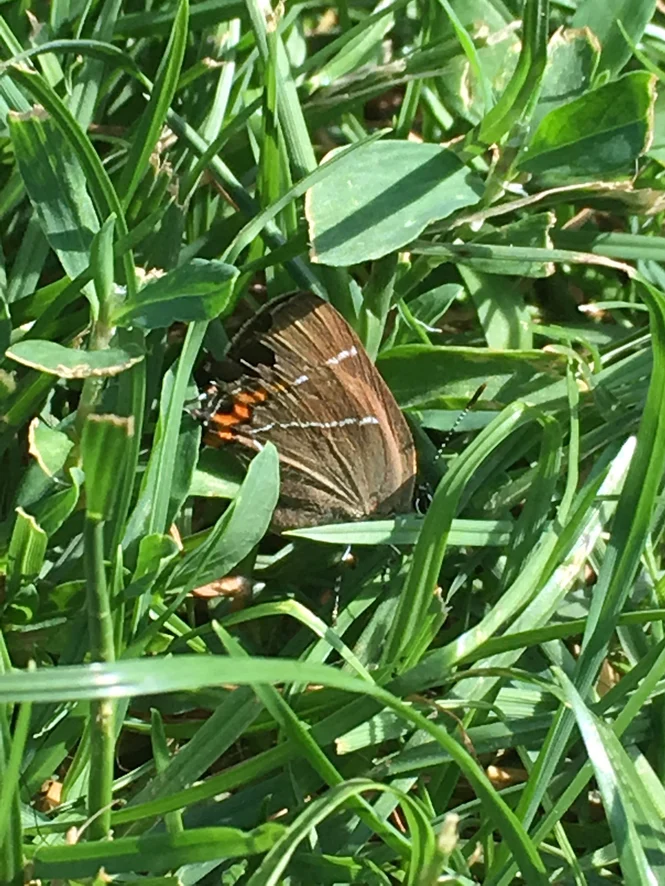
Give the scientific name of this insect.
Satyrium w-album
